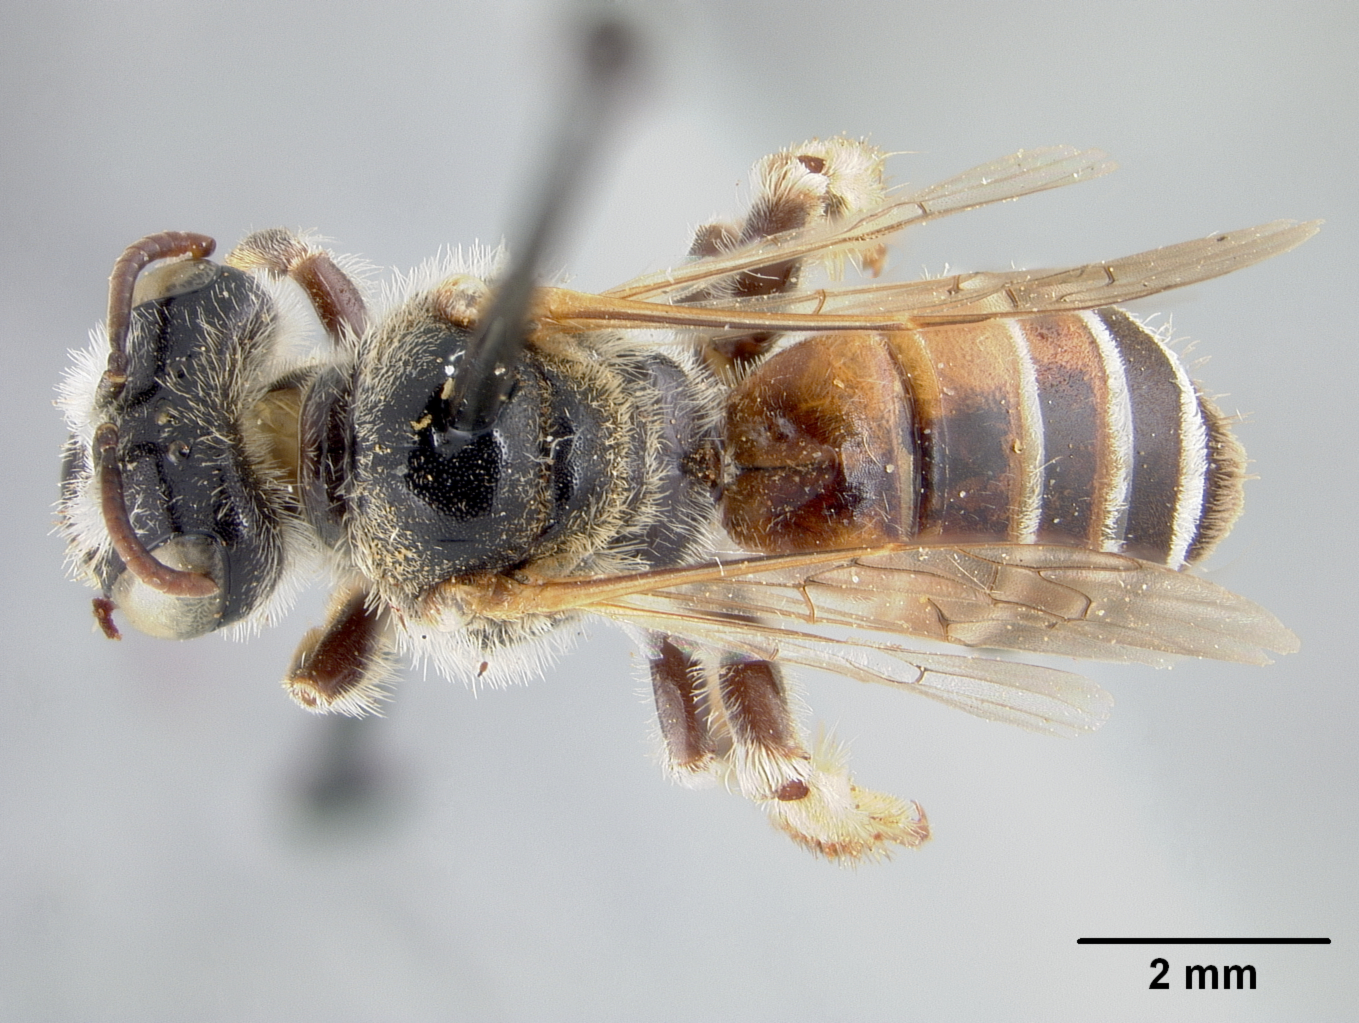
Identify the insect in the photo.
Capicola callura
